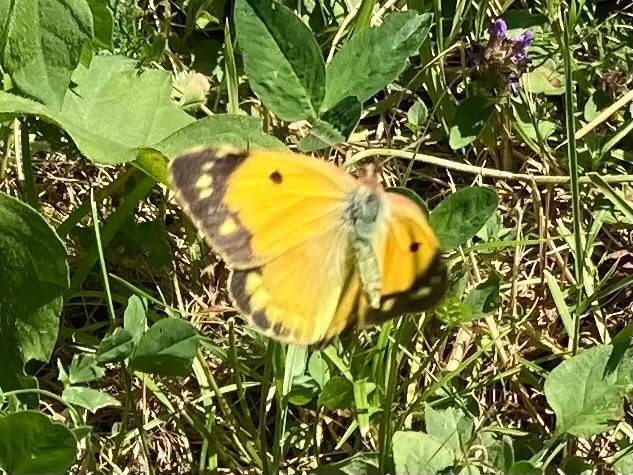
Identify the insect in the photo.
Colias croceus
